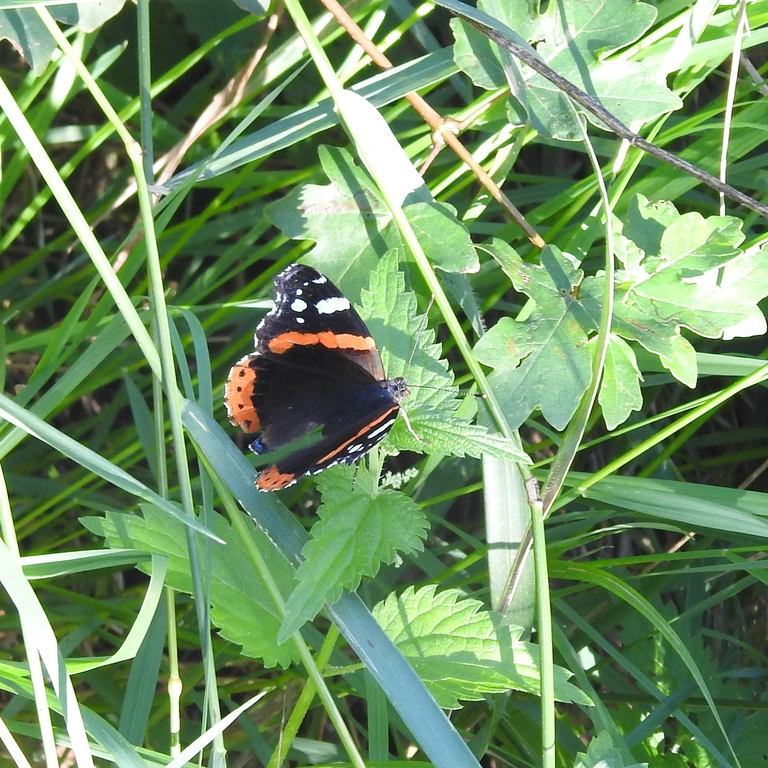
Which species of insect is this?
Vanessa atalanta
